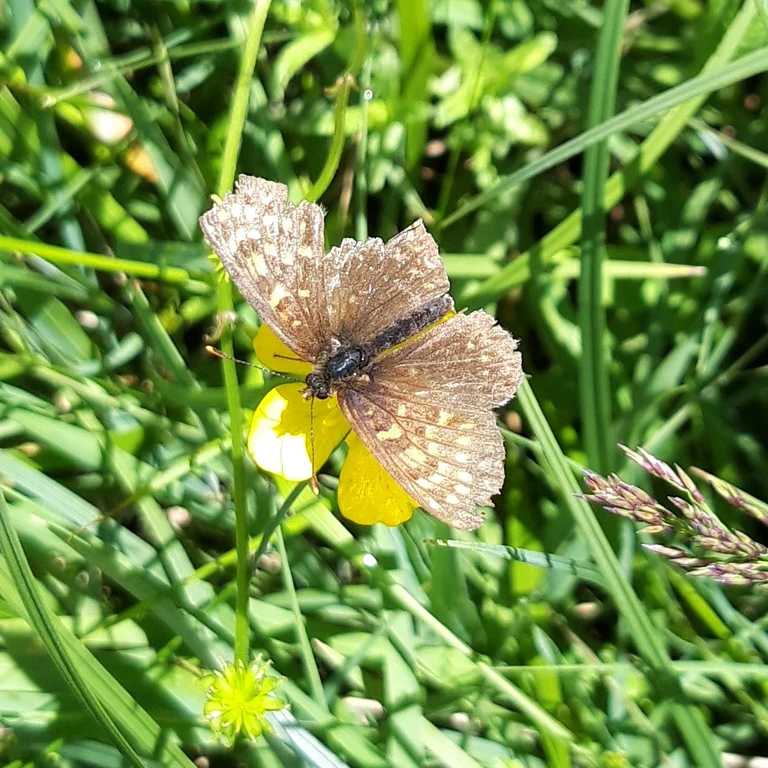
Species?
Melitaea diamina
